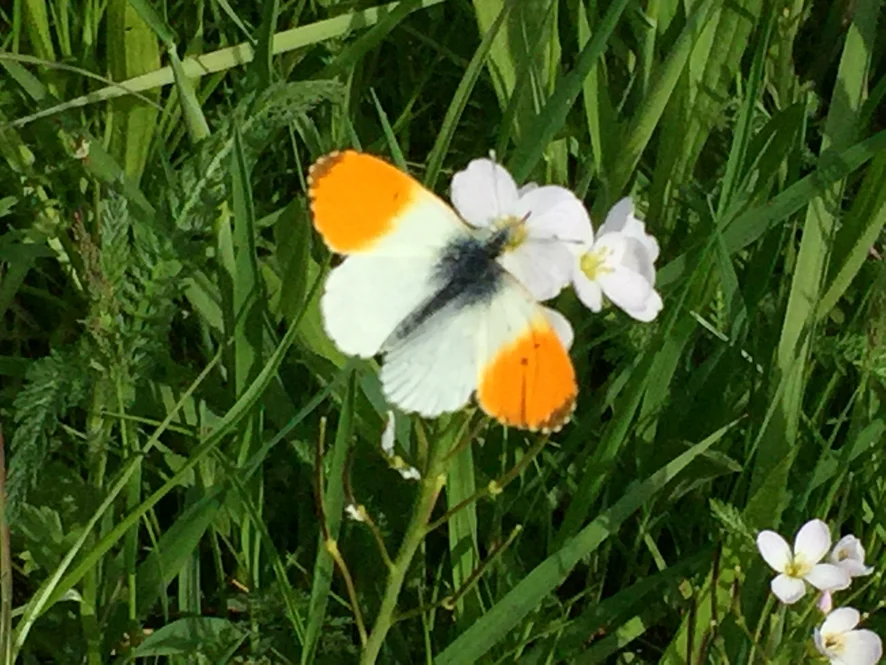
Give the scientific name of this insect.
Anthocharis cardamines
